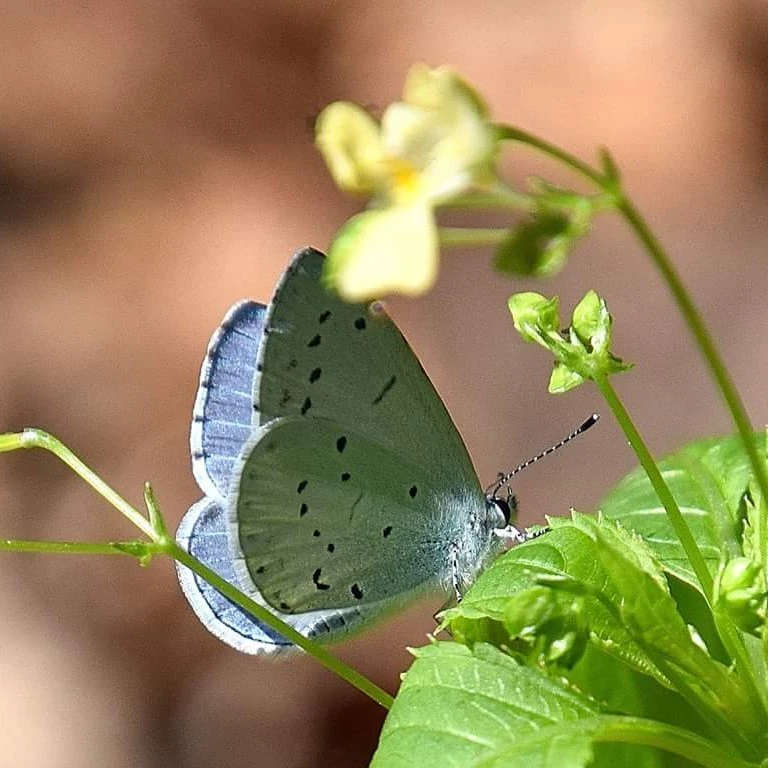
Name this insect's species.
Celastrina argiolus
